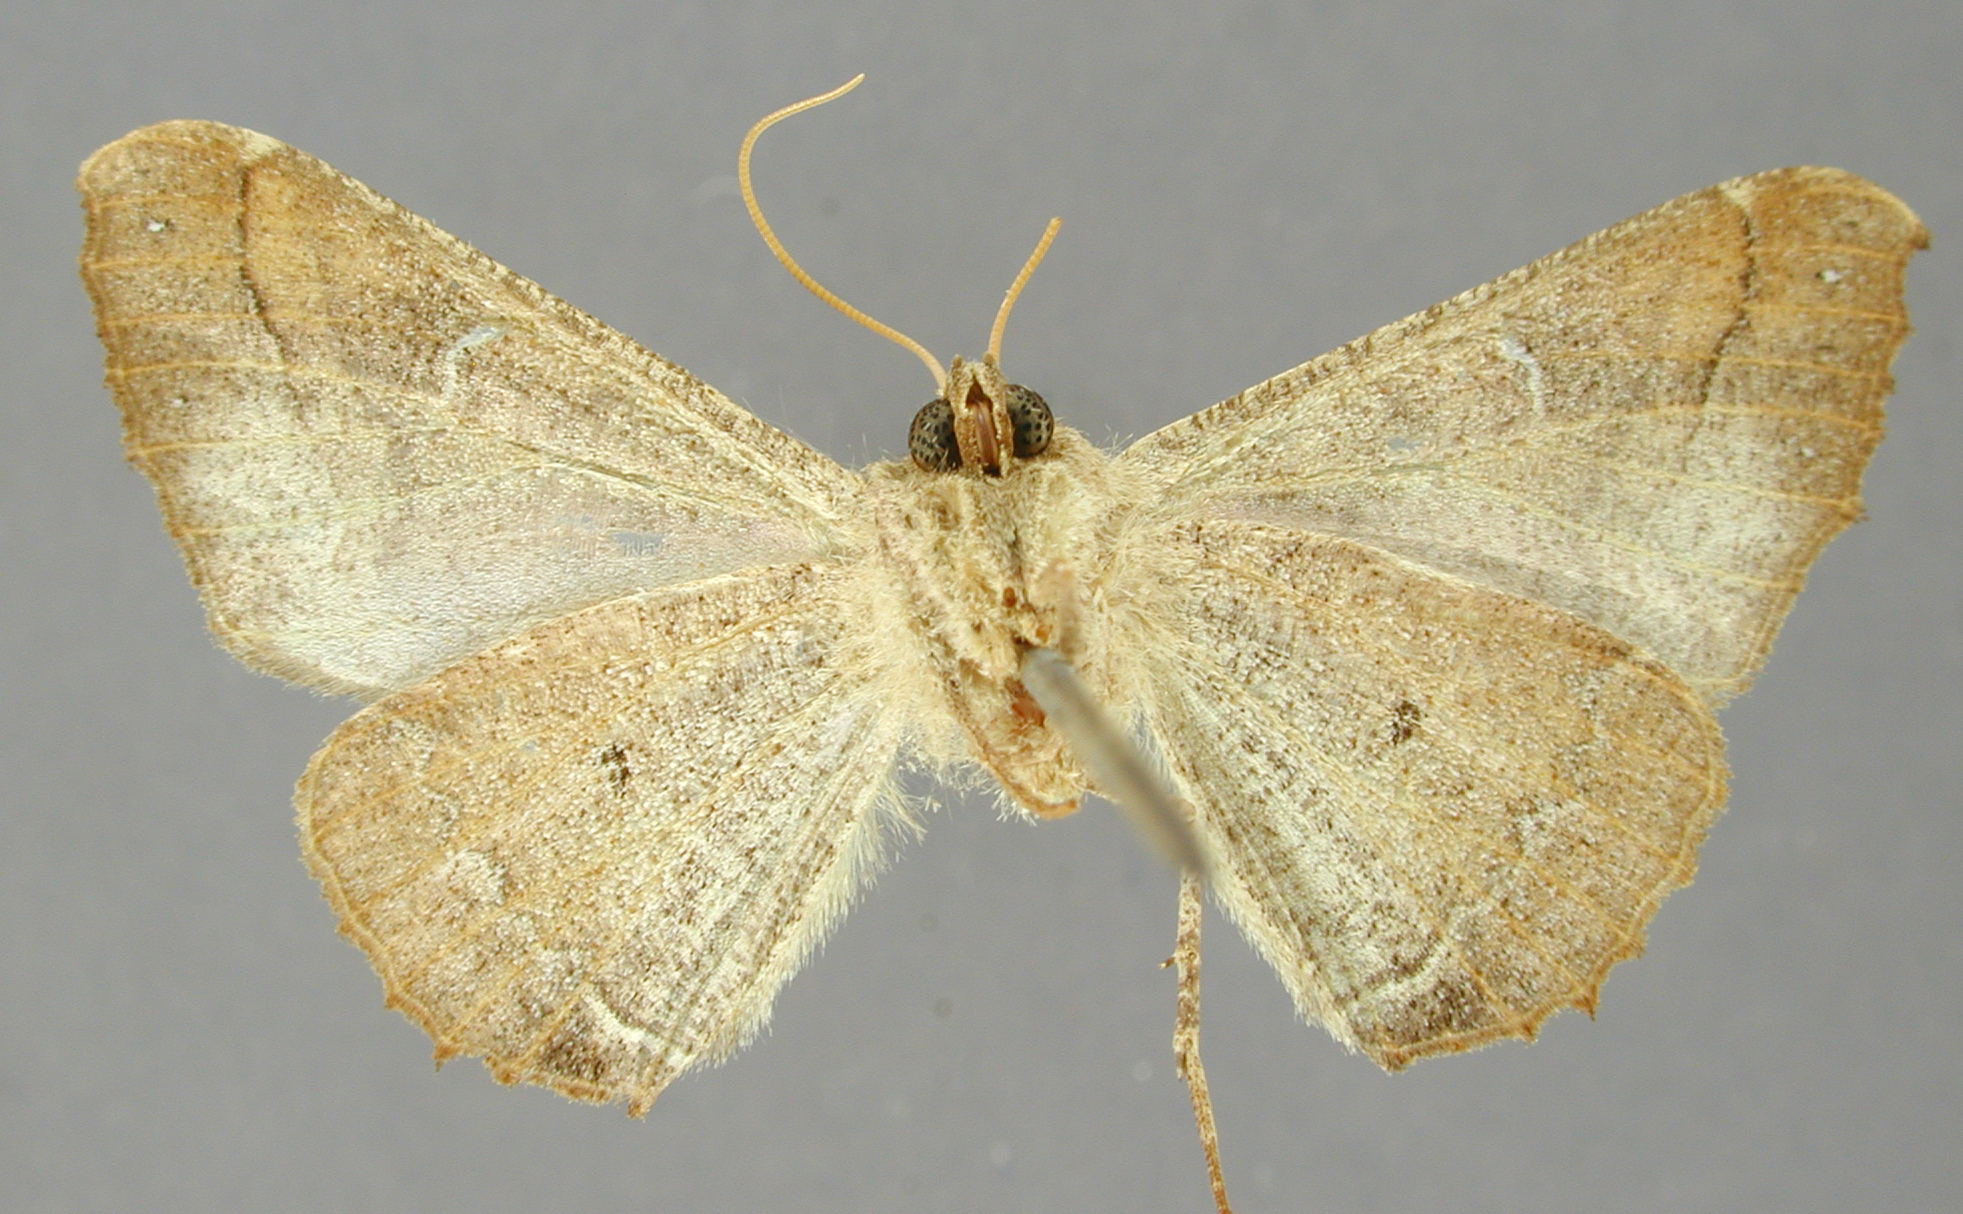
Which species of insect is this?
Azelina melissa
